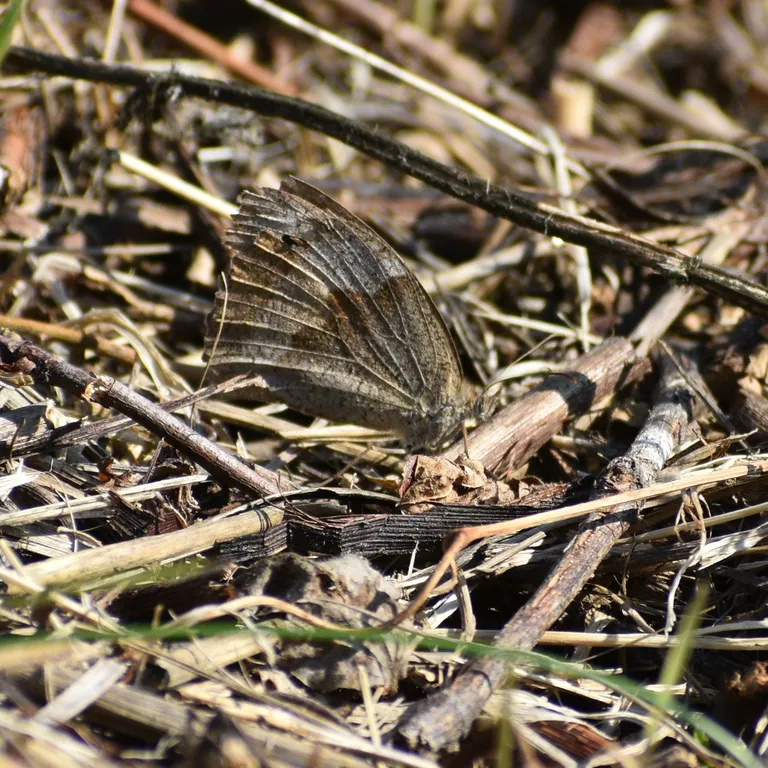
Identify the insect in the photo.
Minois dryas
